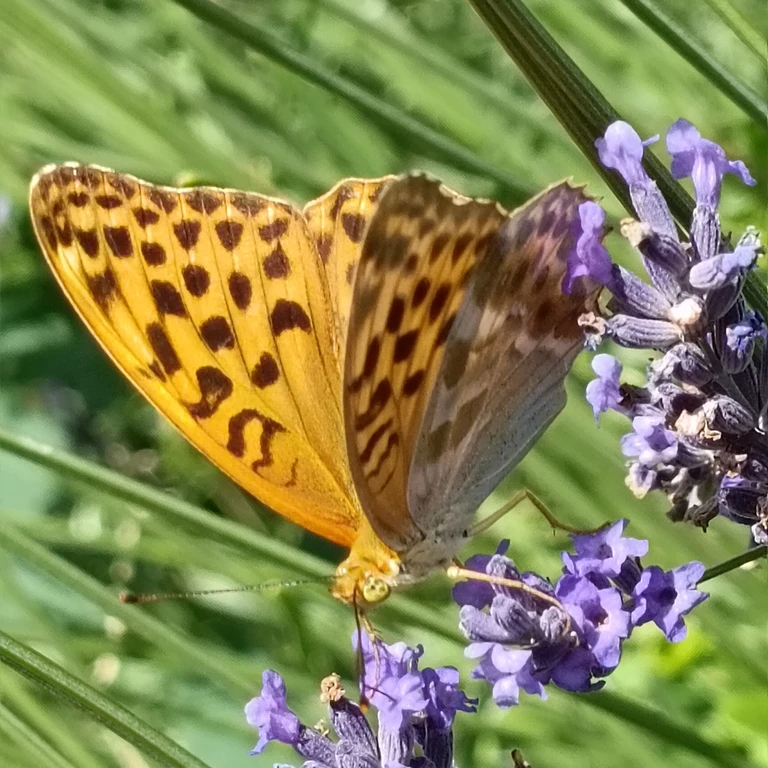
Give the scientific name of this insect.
Argynnis paphia
